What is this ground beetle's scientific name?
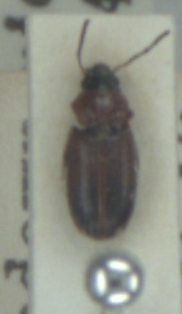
Acupalpus flavicollis
